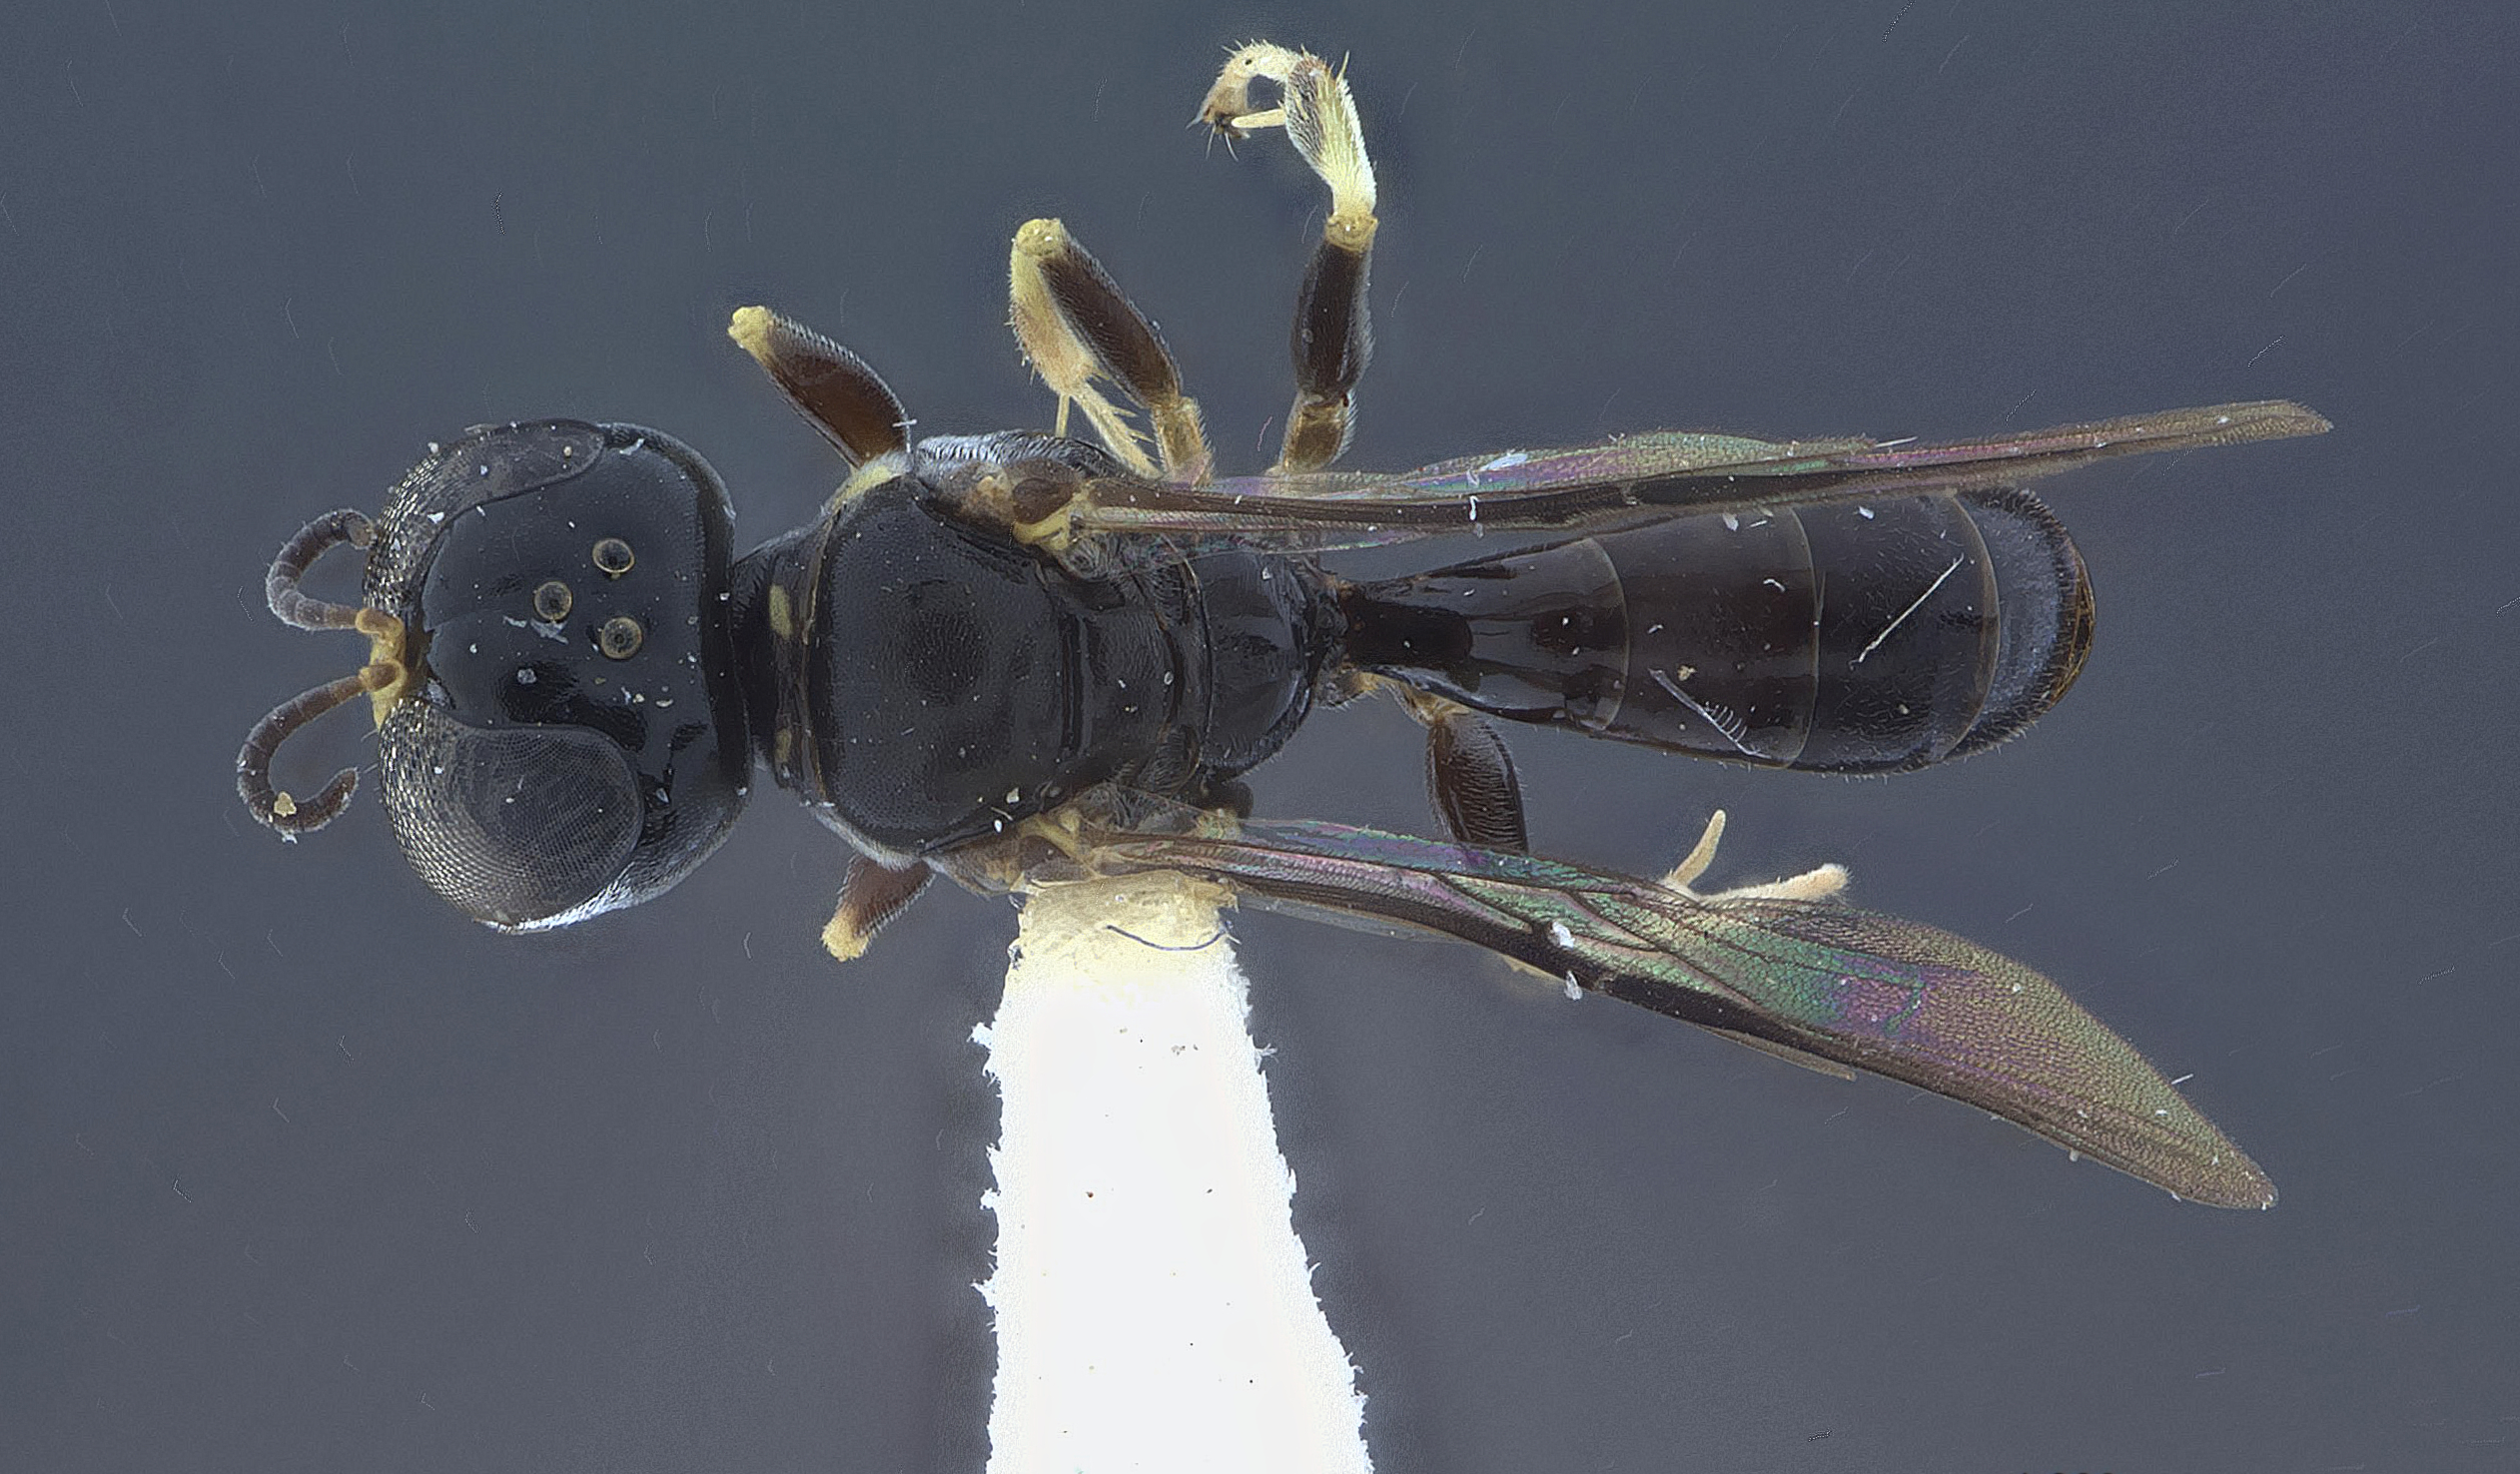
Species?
Crossocerus mukalanae
